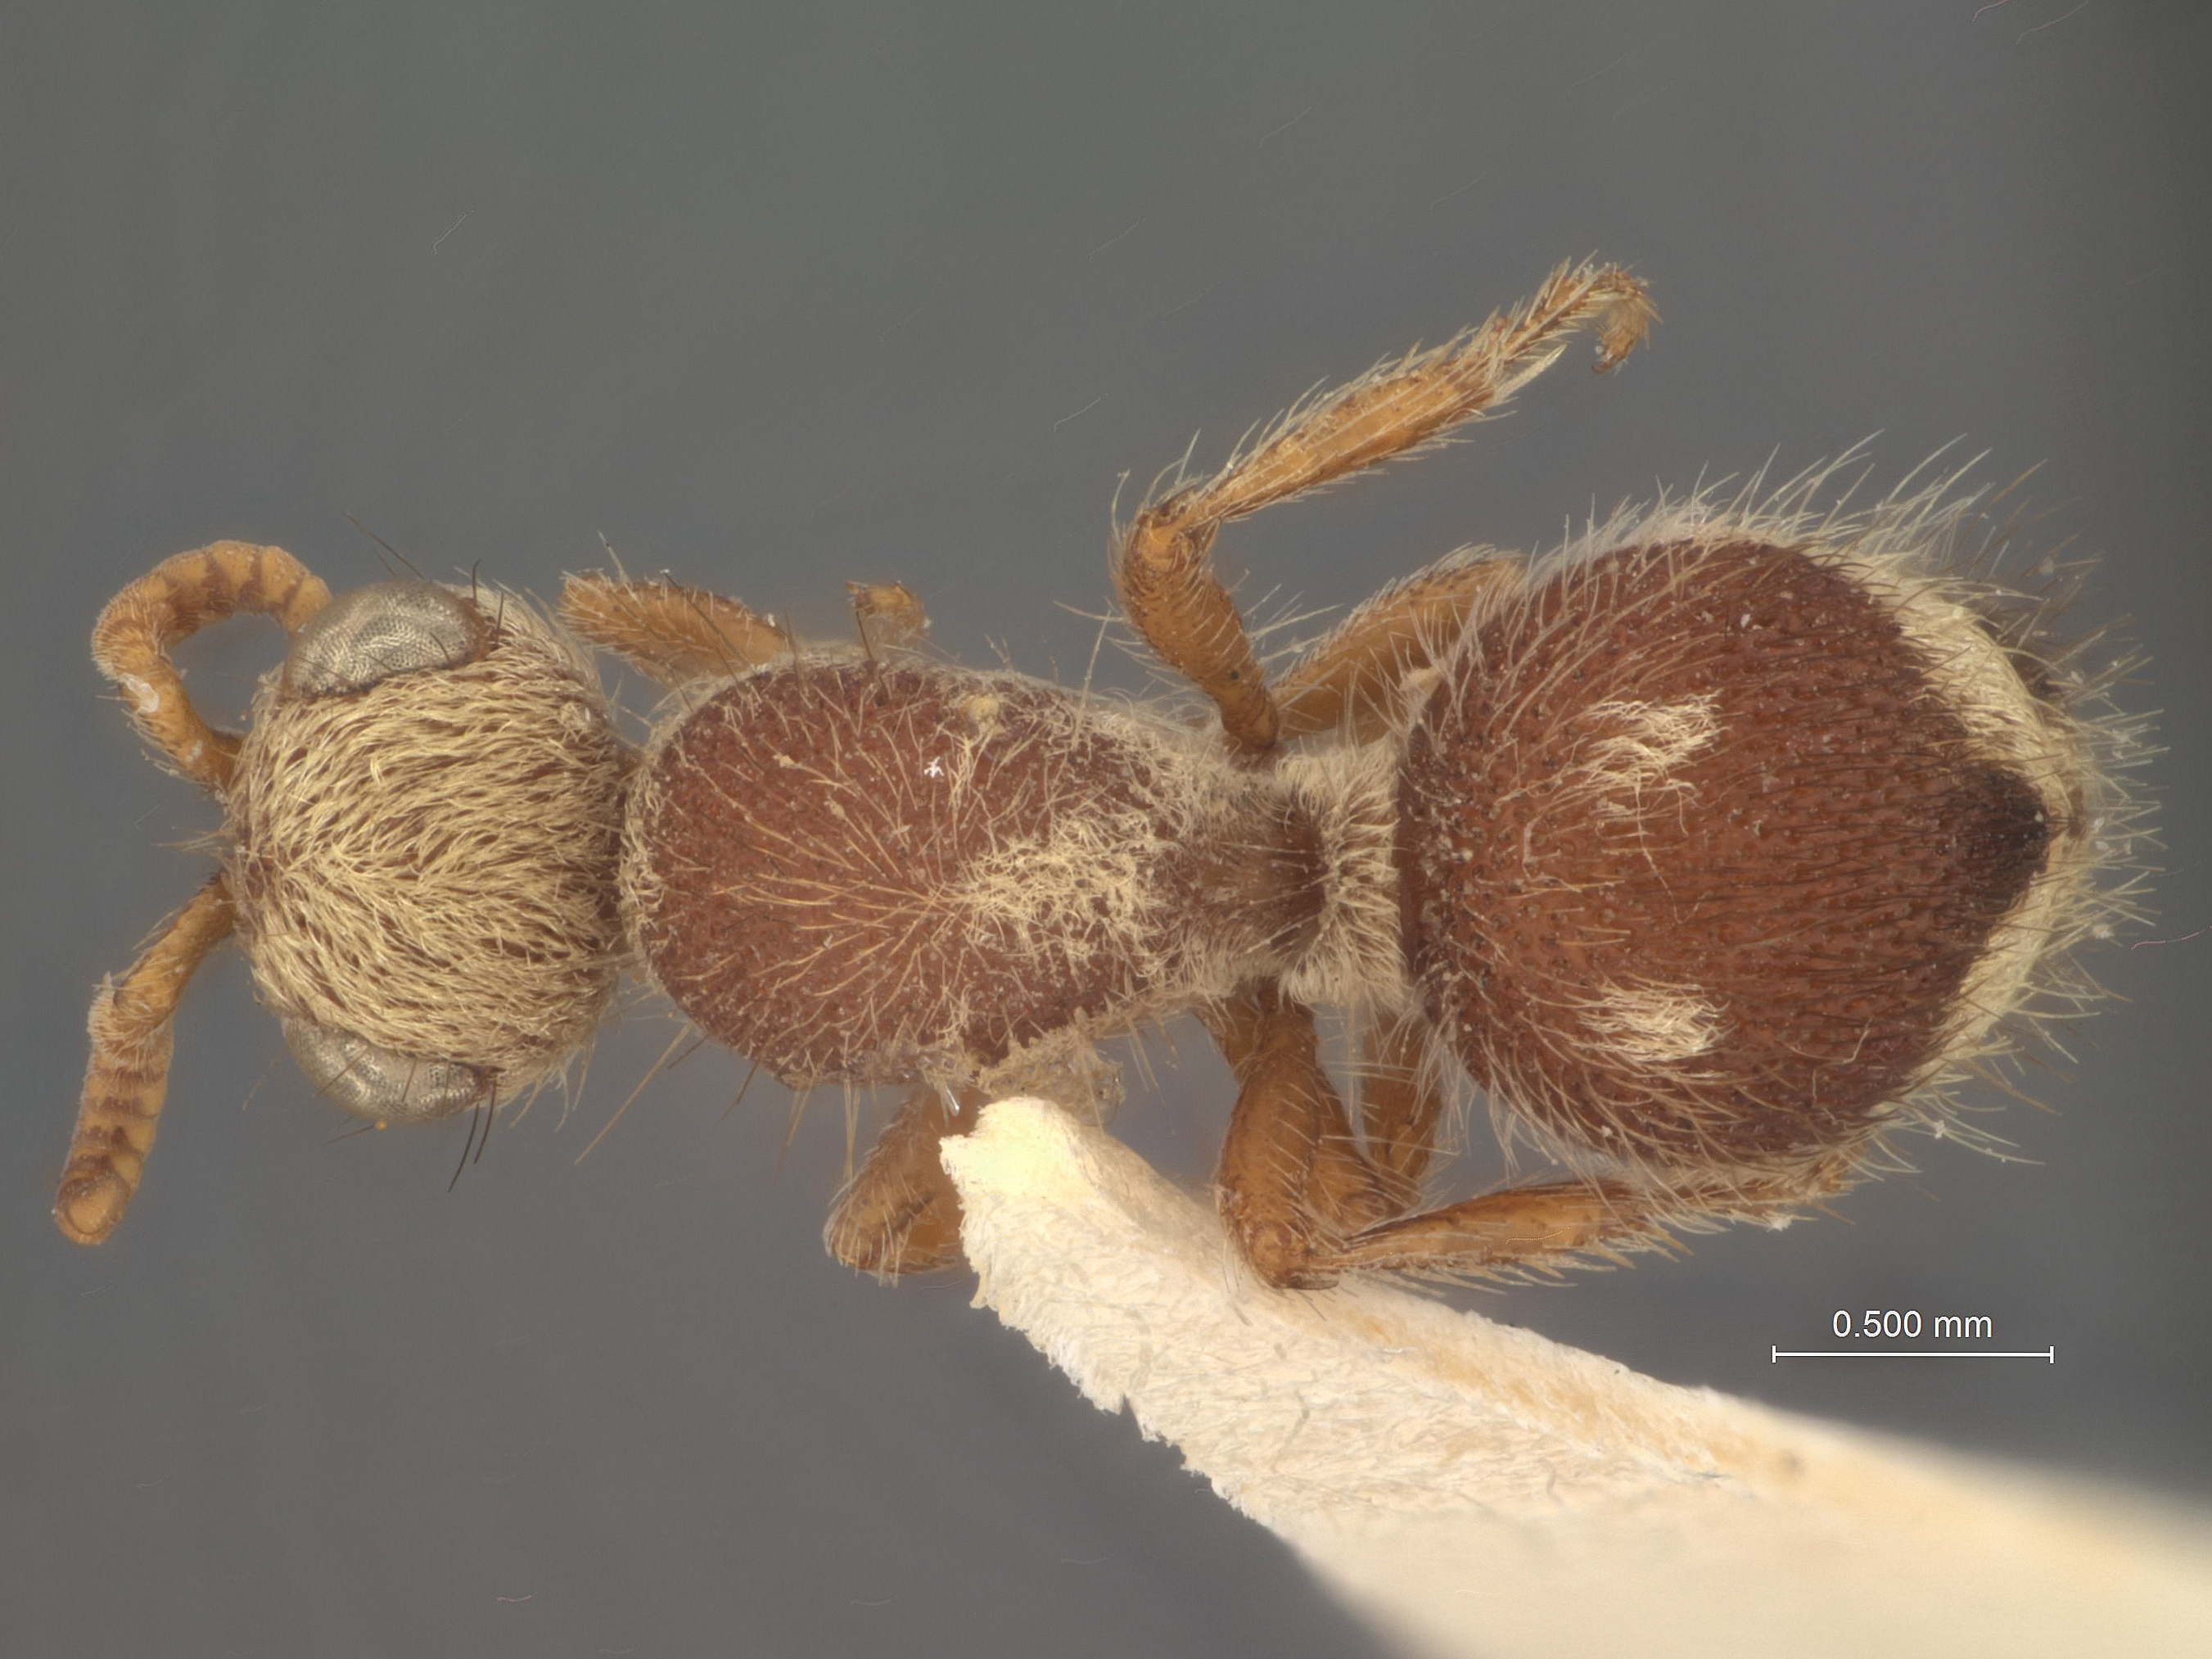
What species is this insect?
Ephuta albiceps
